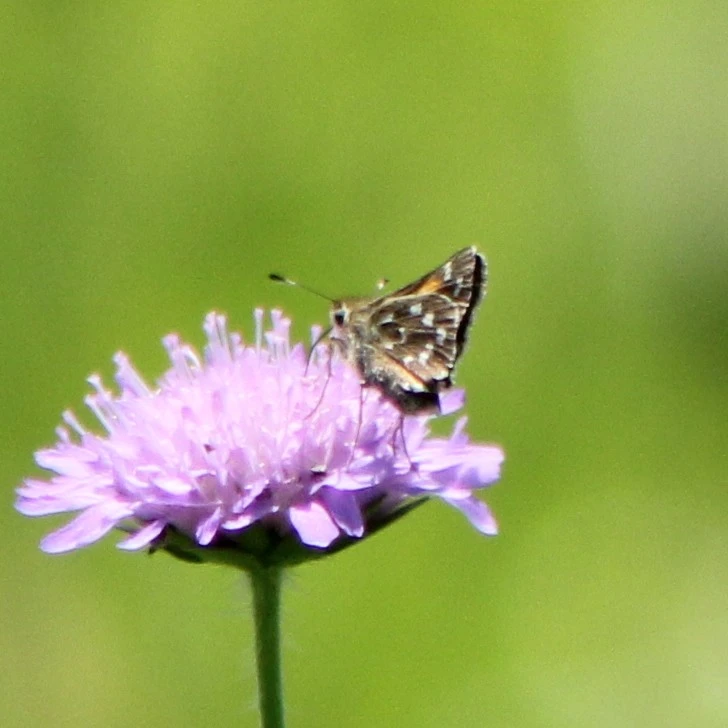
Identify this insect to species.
Hesperia comma
